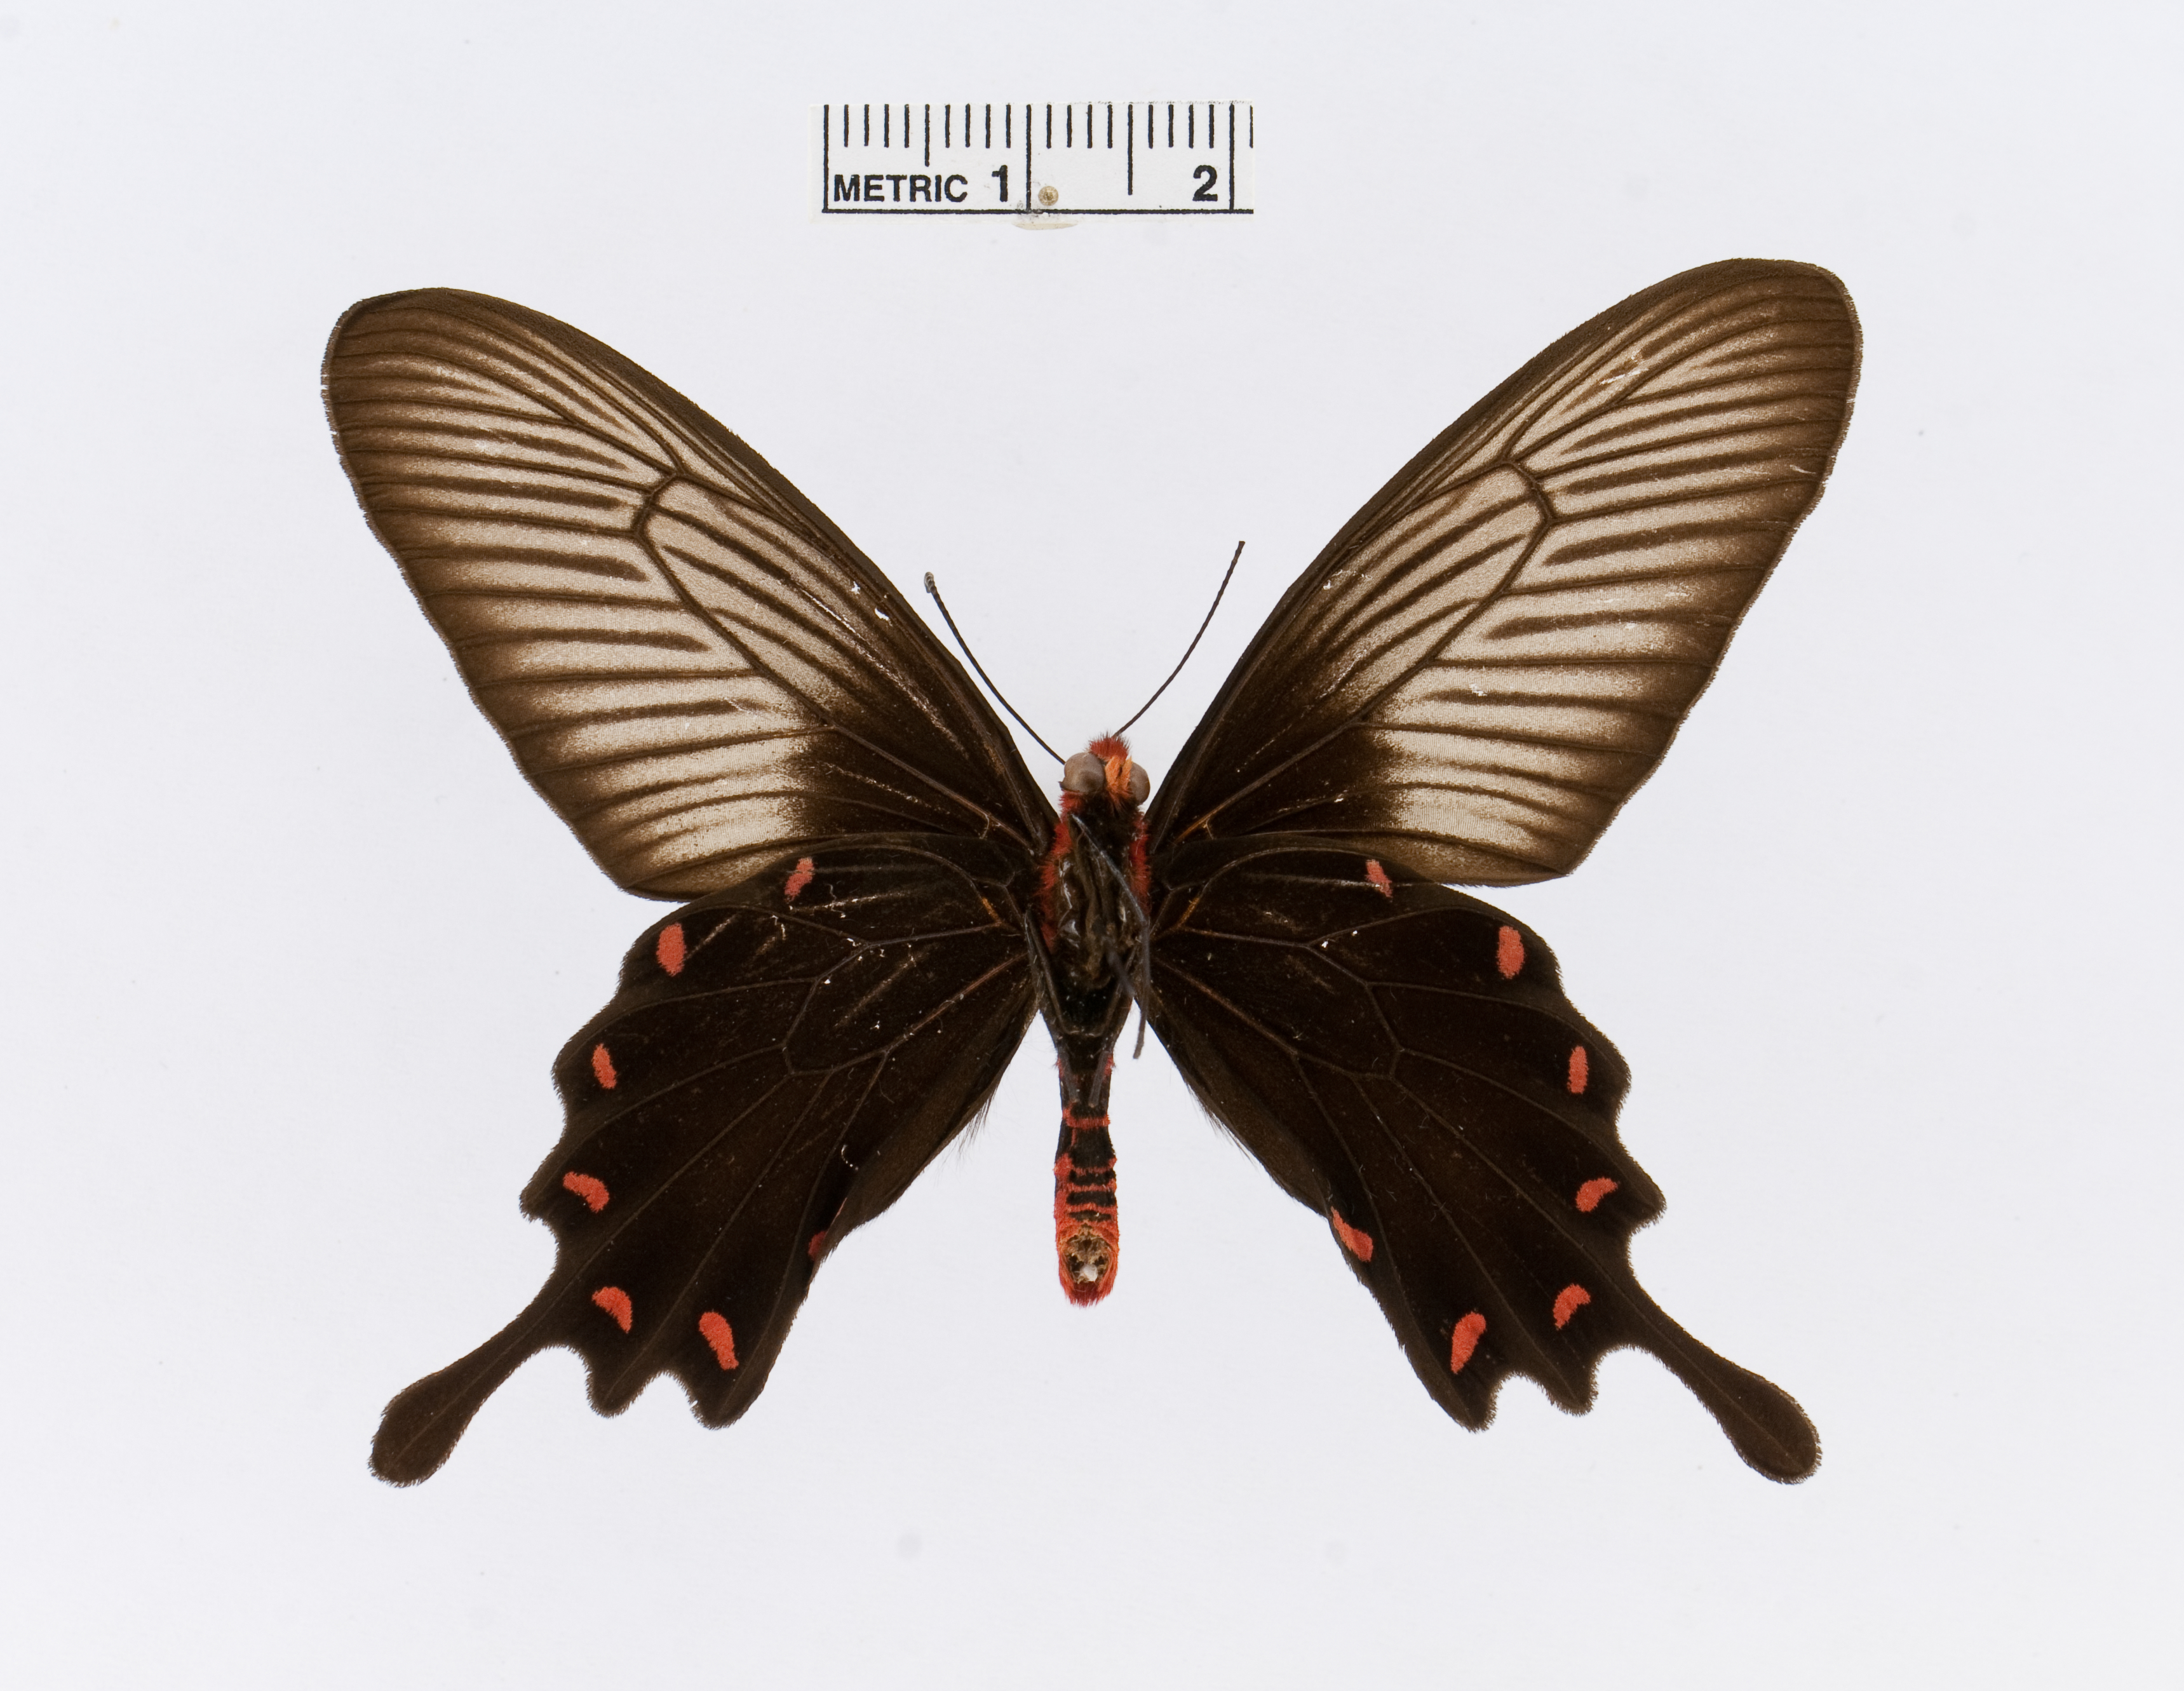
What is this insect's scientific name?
Pachliopta antiphus
